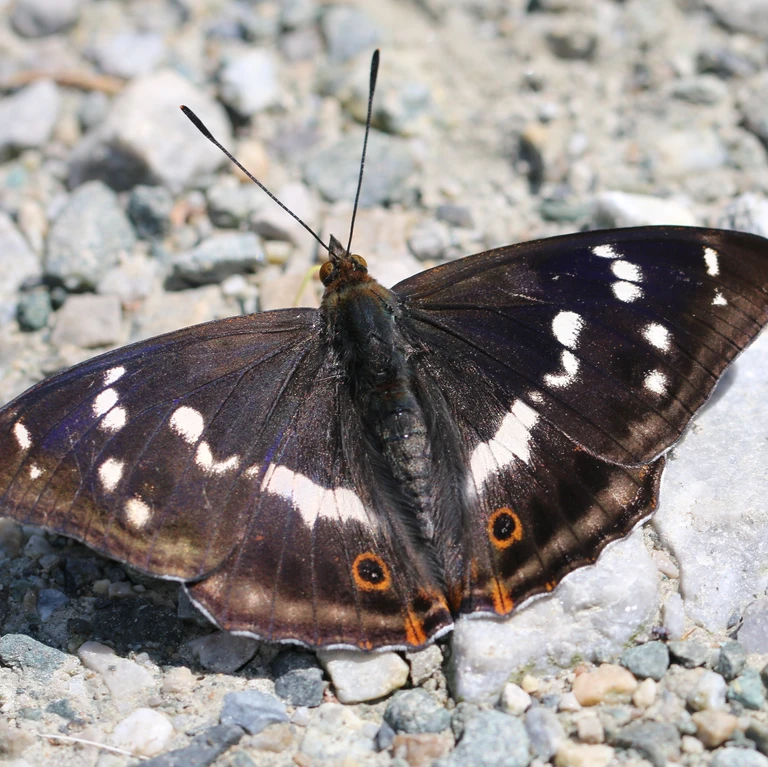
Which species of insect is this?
Apatura iris
